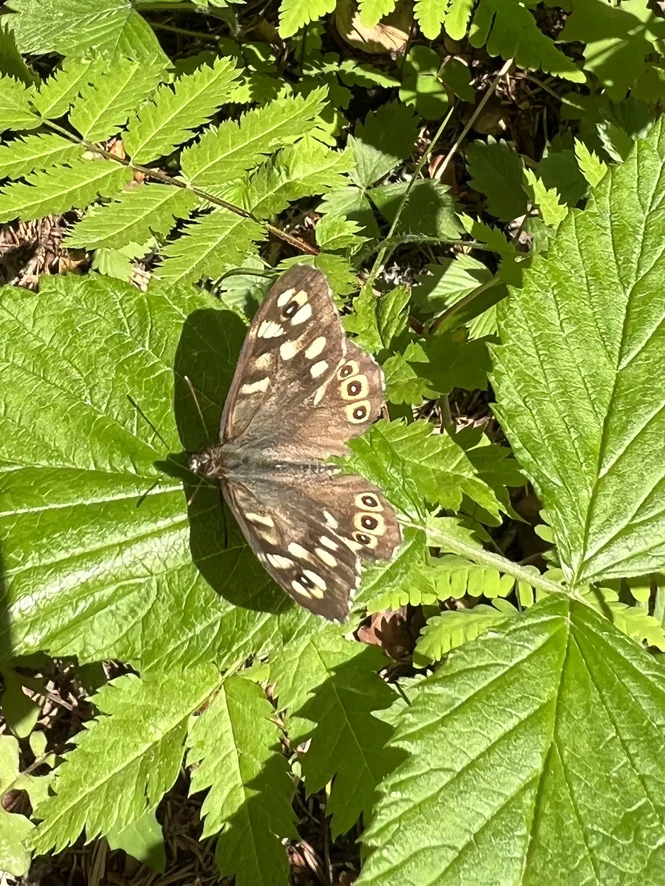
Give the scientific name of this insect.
Pararge aegeria
